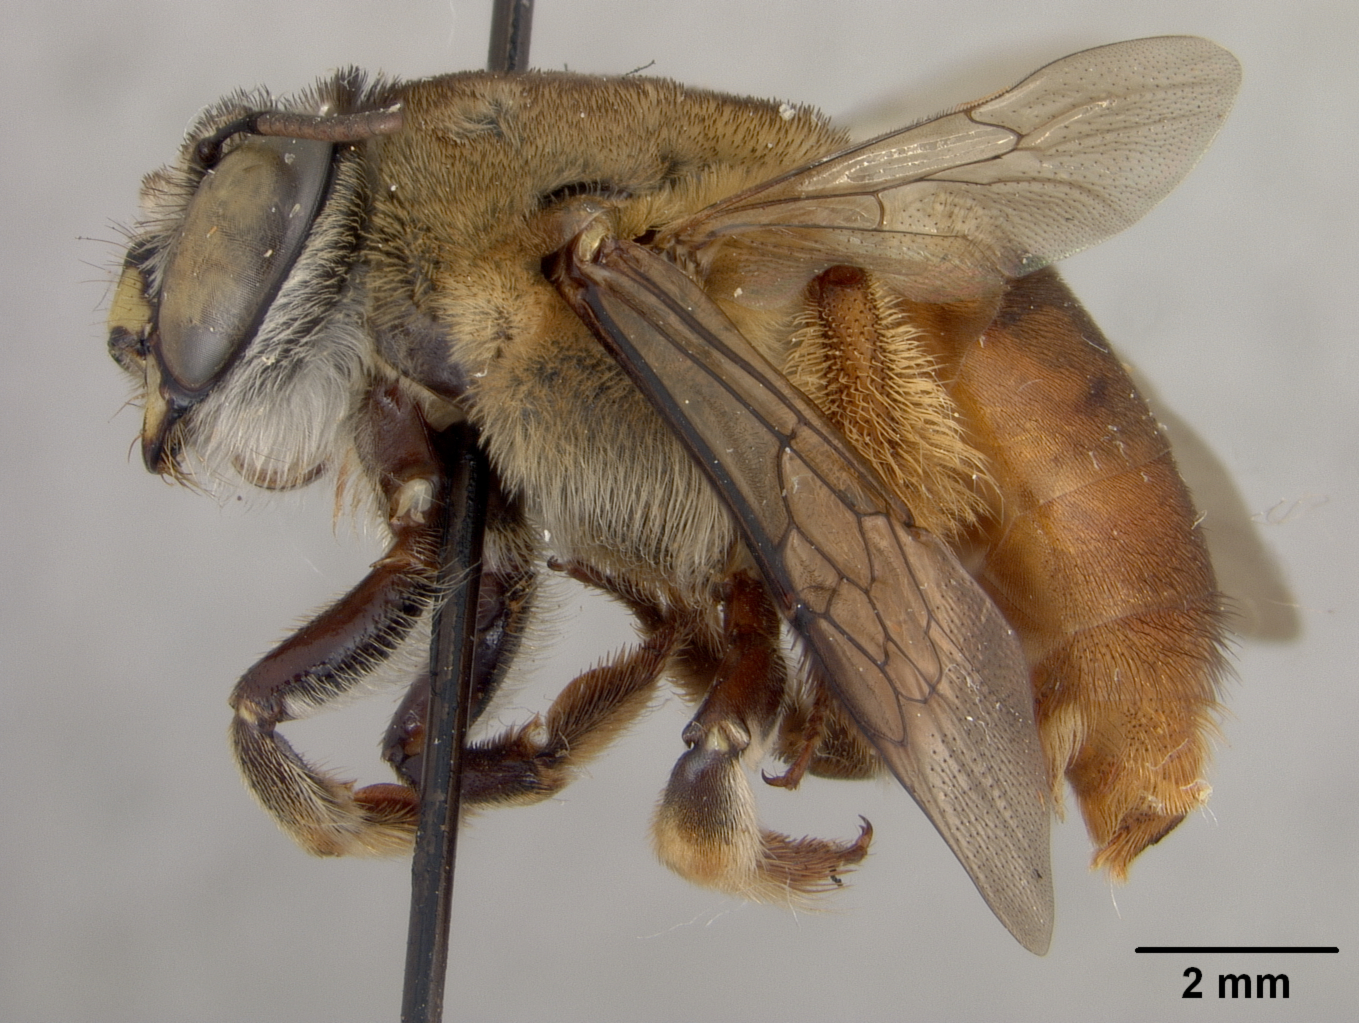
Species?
Centris triangulifera
